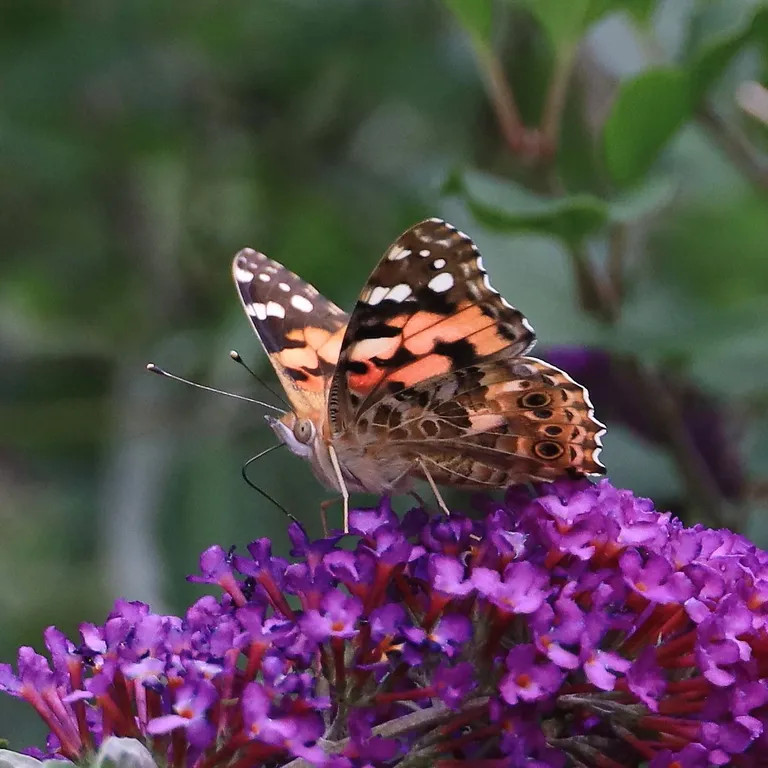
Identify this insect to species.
Vanessa cardui
